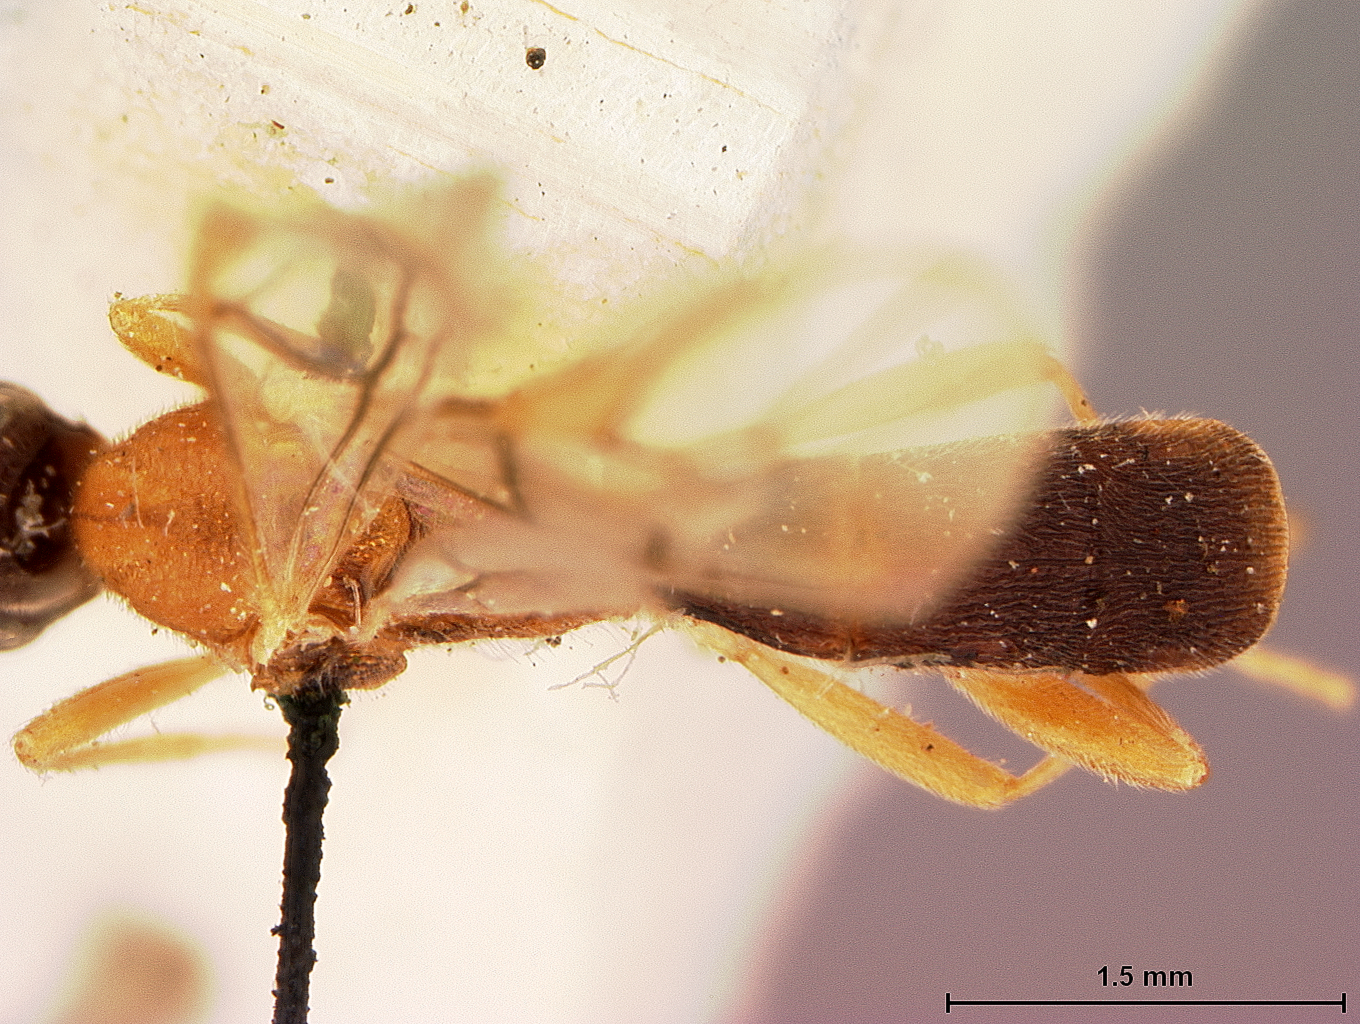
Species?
Rhogas thoracicus
